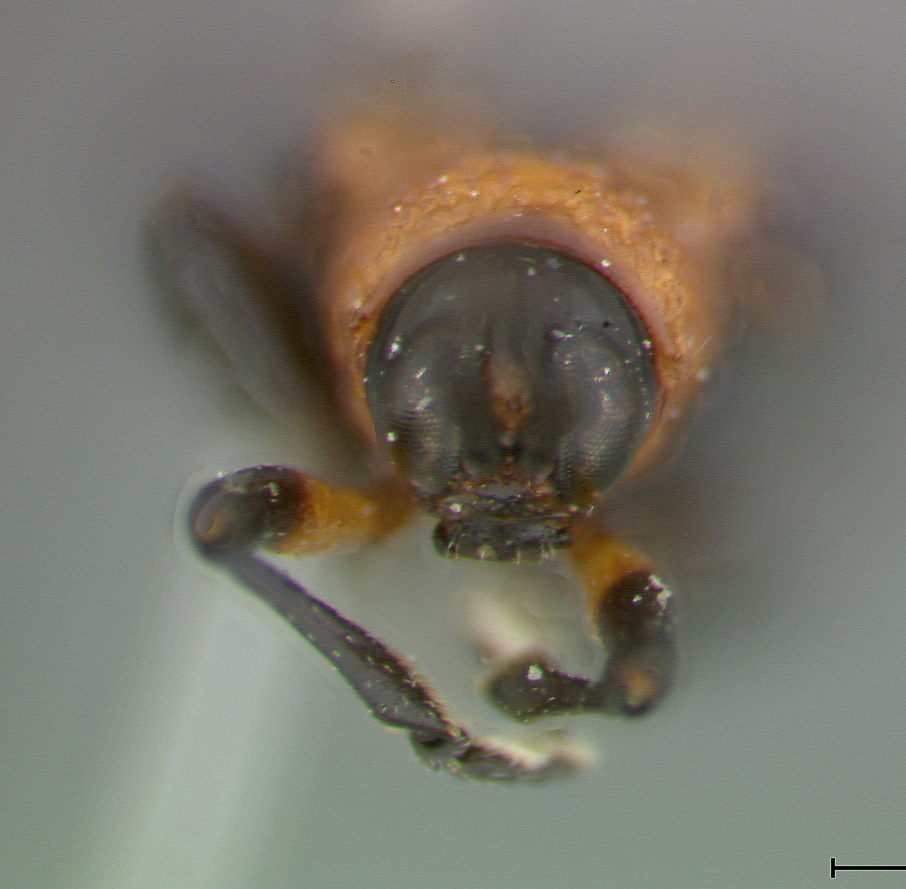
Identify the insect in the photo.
Charistena regularis
